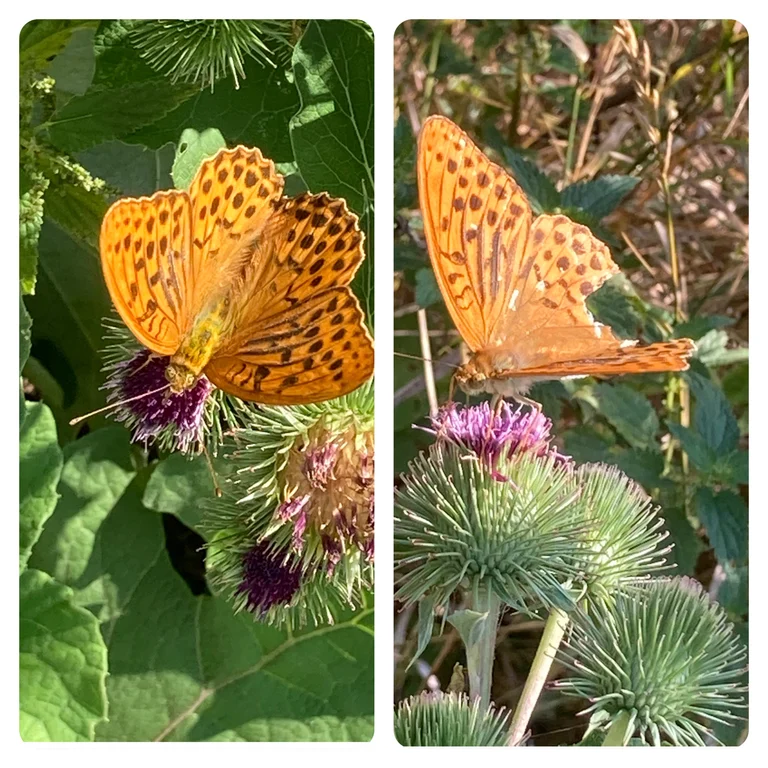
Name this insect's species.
Argynnis paphia
